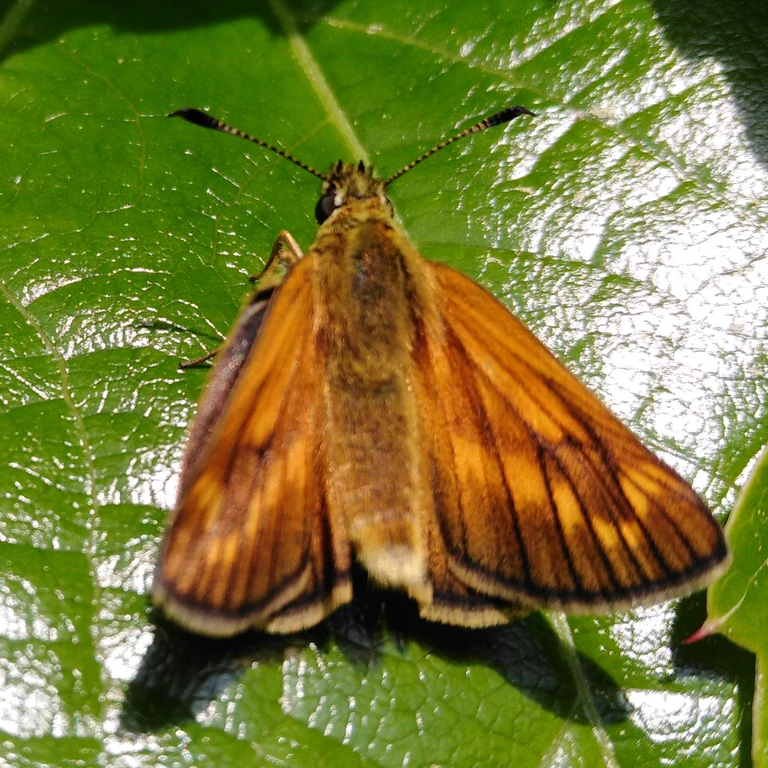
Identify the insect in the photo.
Ochlodes sylvanus (also Ochlodes venata)
